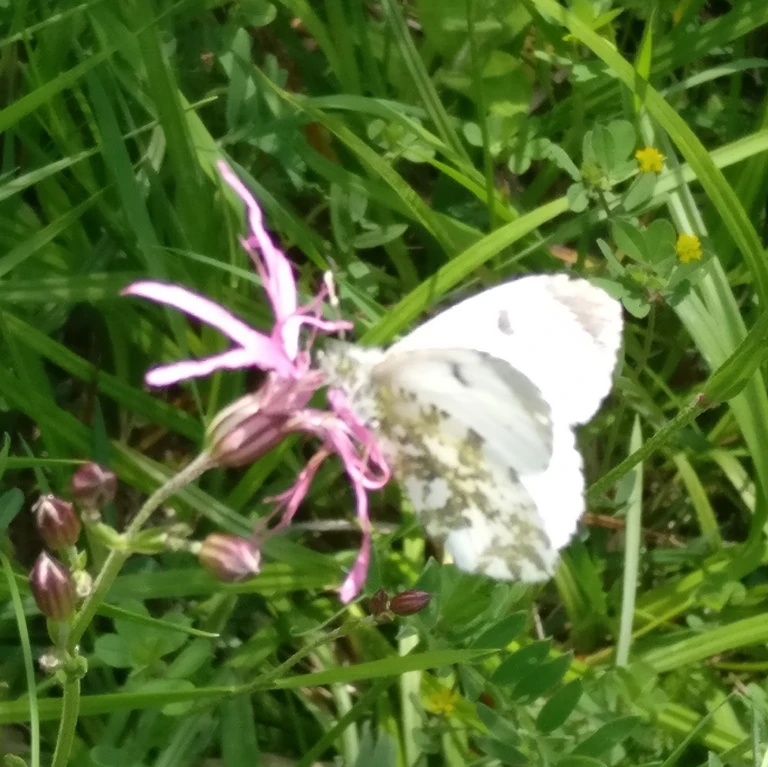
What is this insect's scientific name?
Anthocharis cardamines
